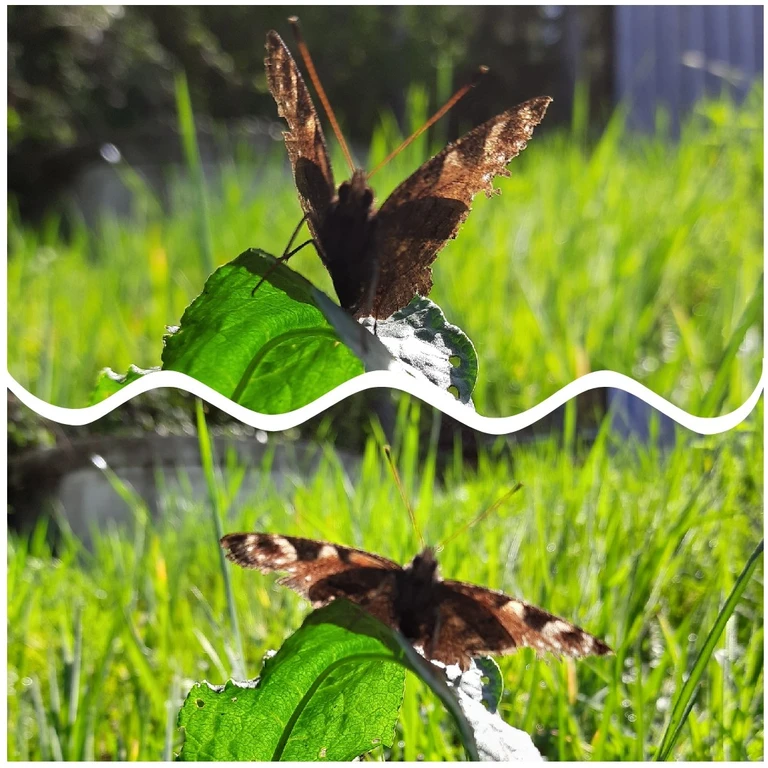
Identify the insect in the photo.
Aglais io
